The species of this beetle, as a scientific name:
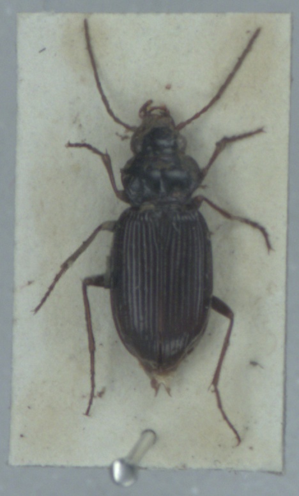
Nebria brevicollis
